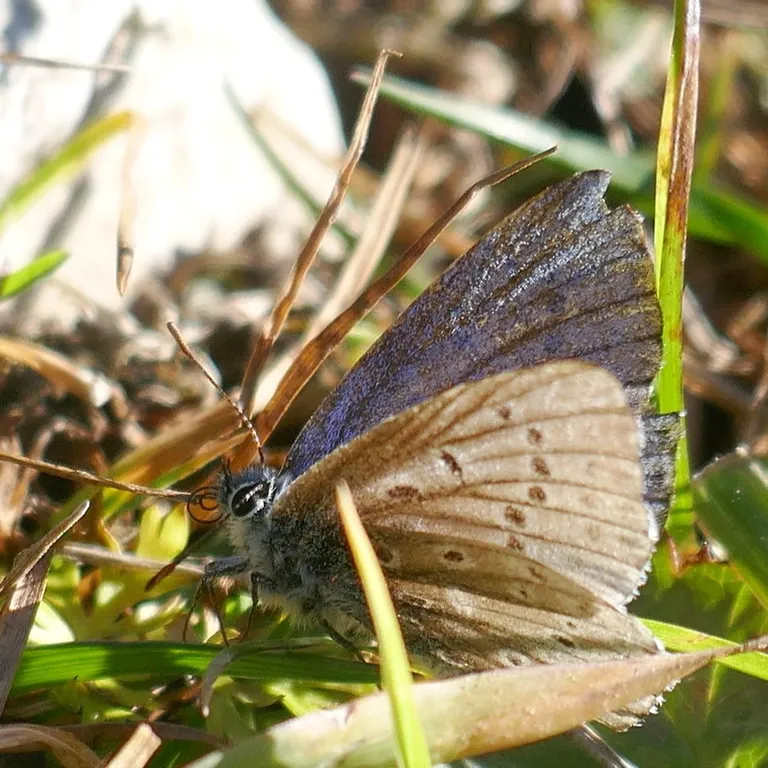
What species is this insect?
Polyommatus icarus
